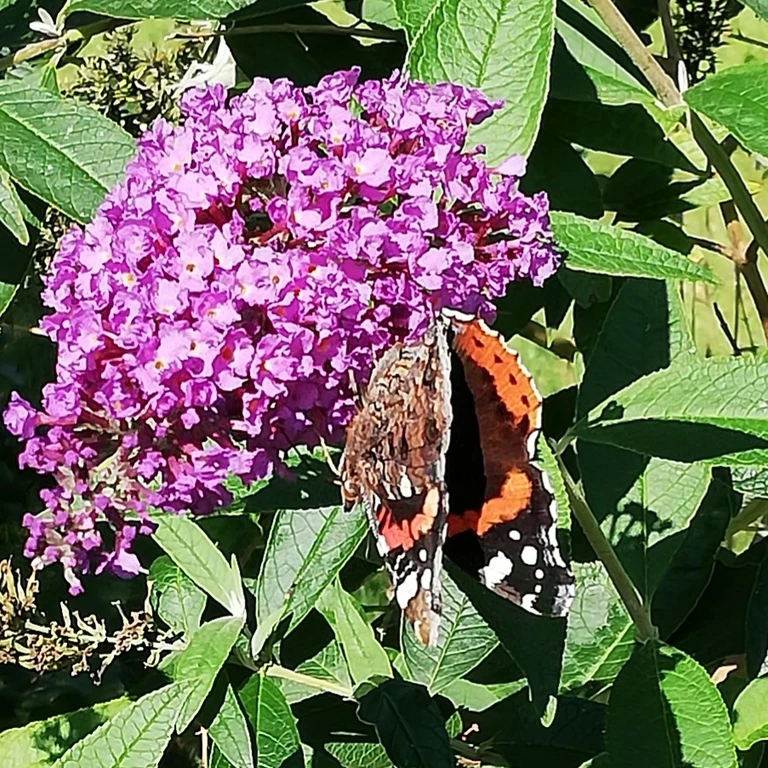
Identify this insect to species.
Vanessa atalanta
